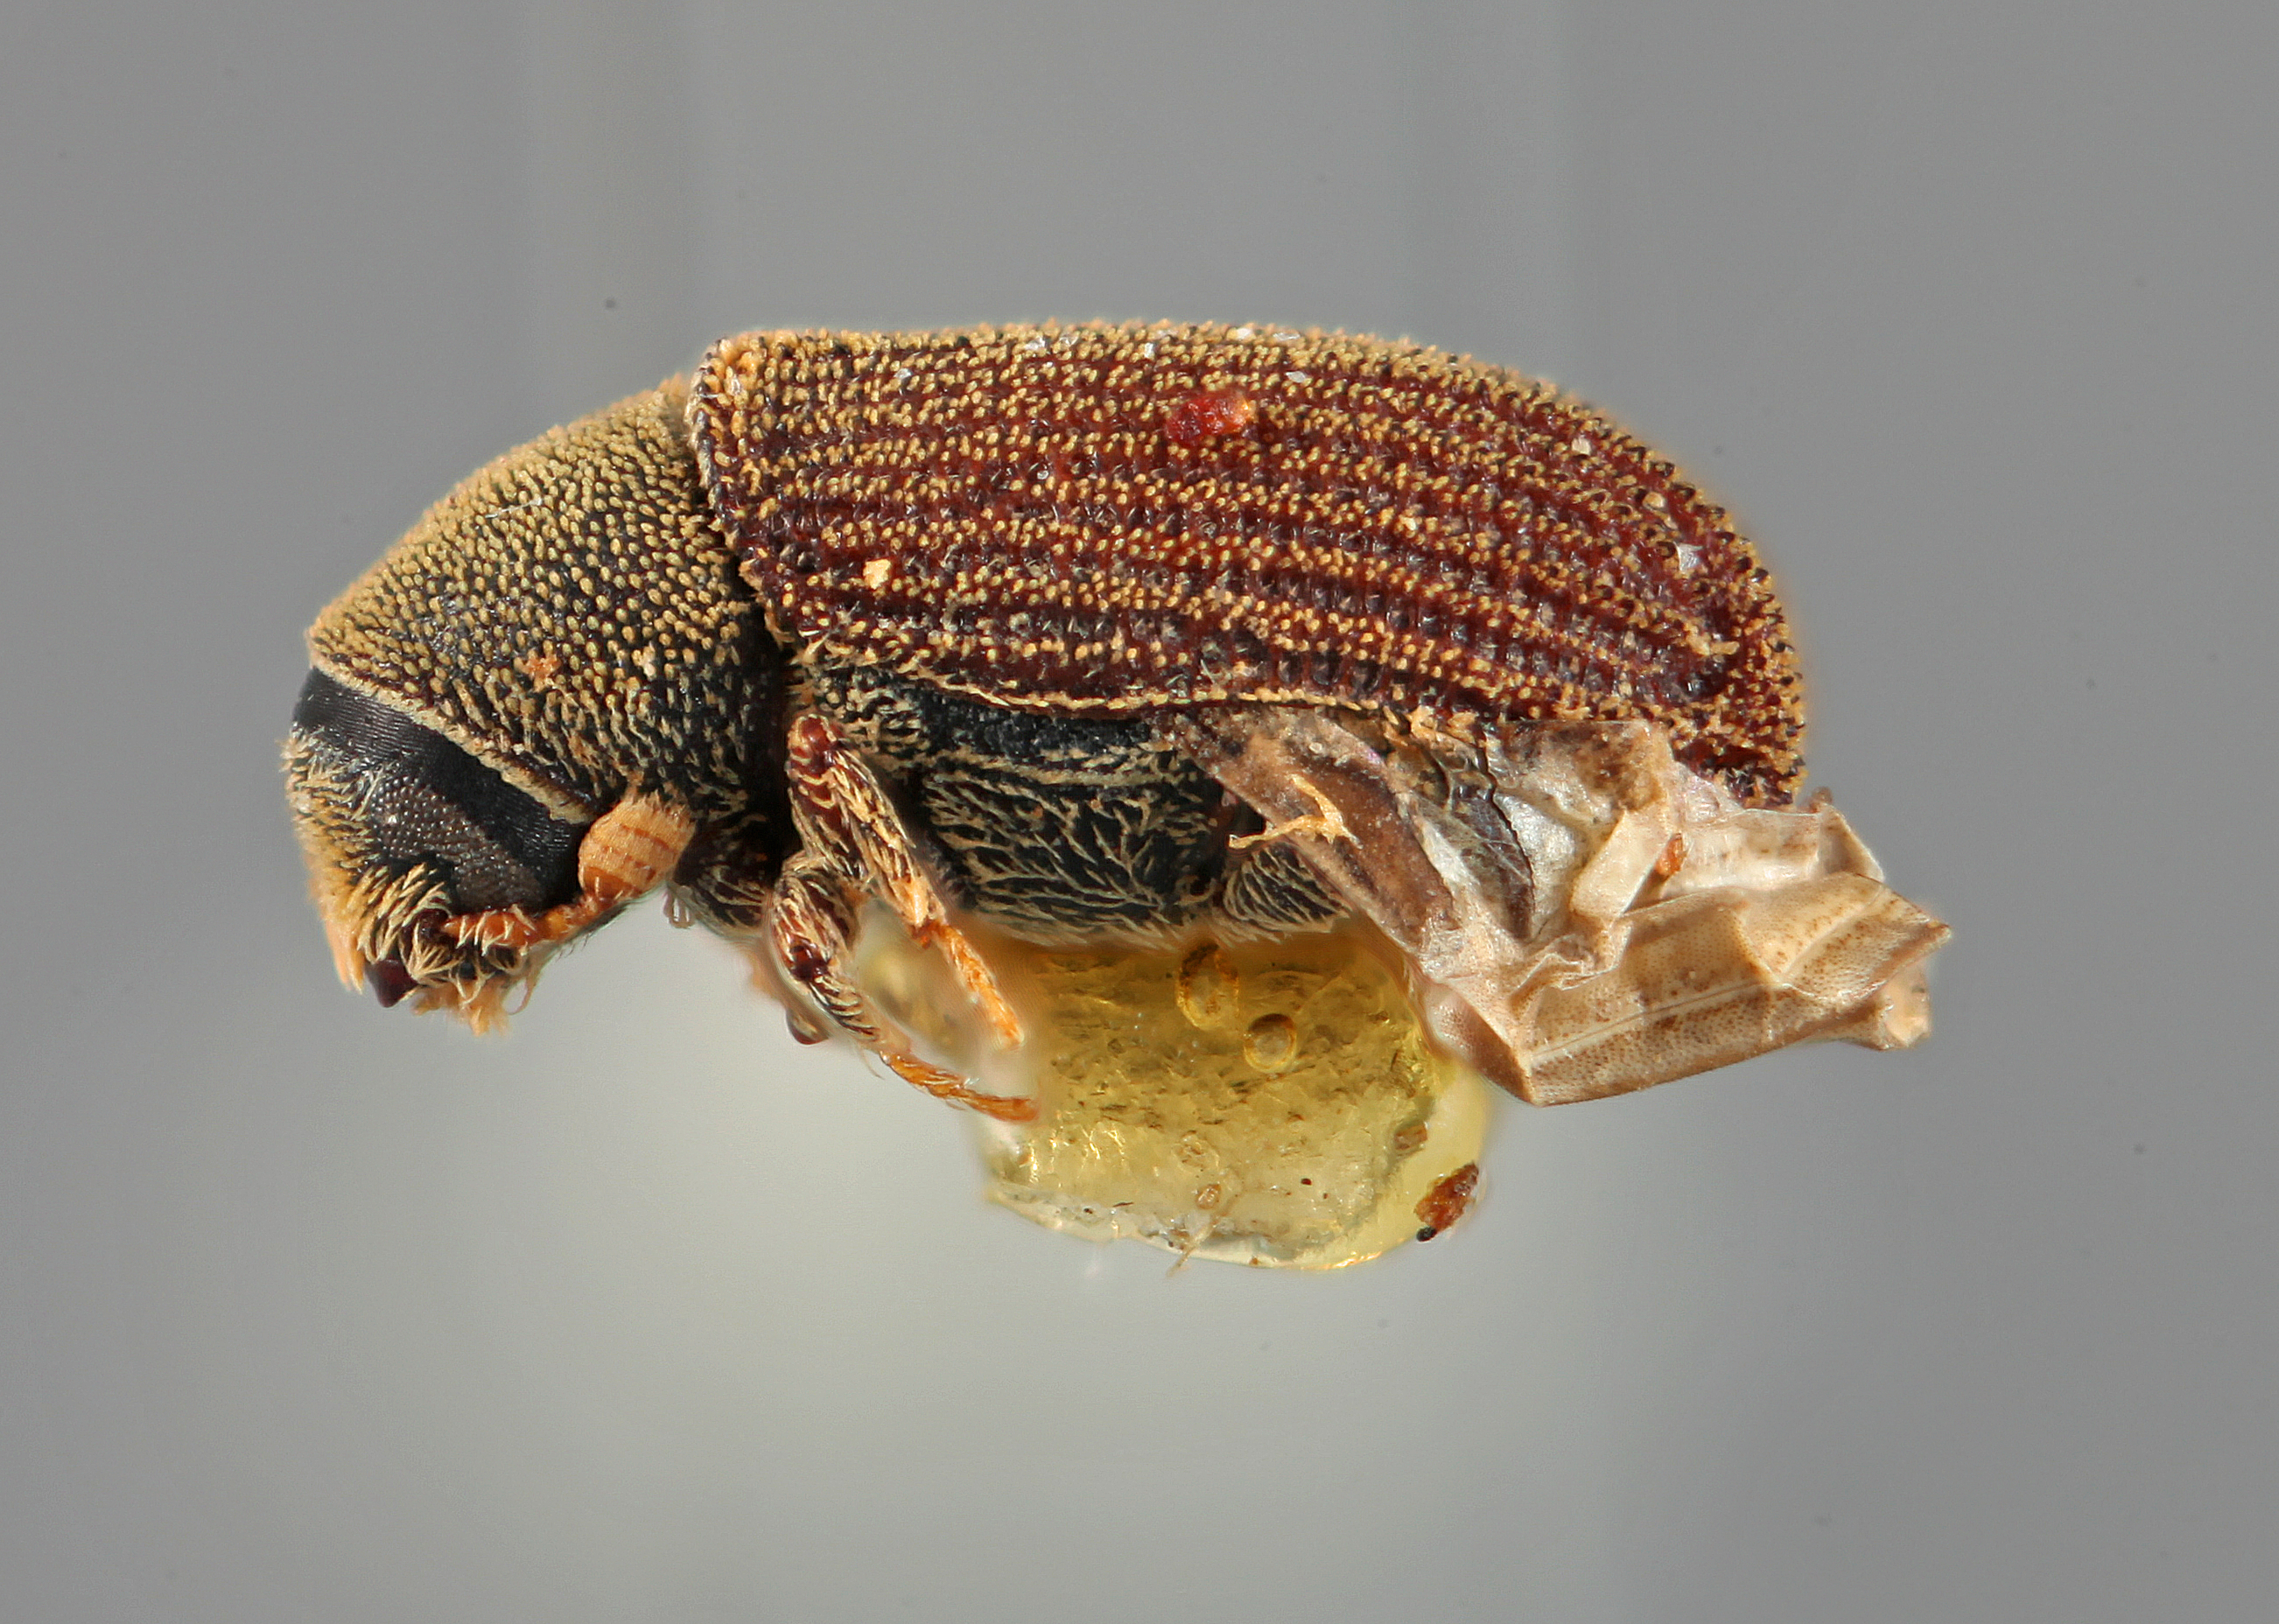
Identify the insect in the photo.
Carphoborus intermedius
